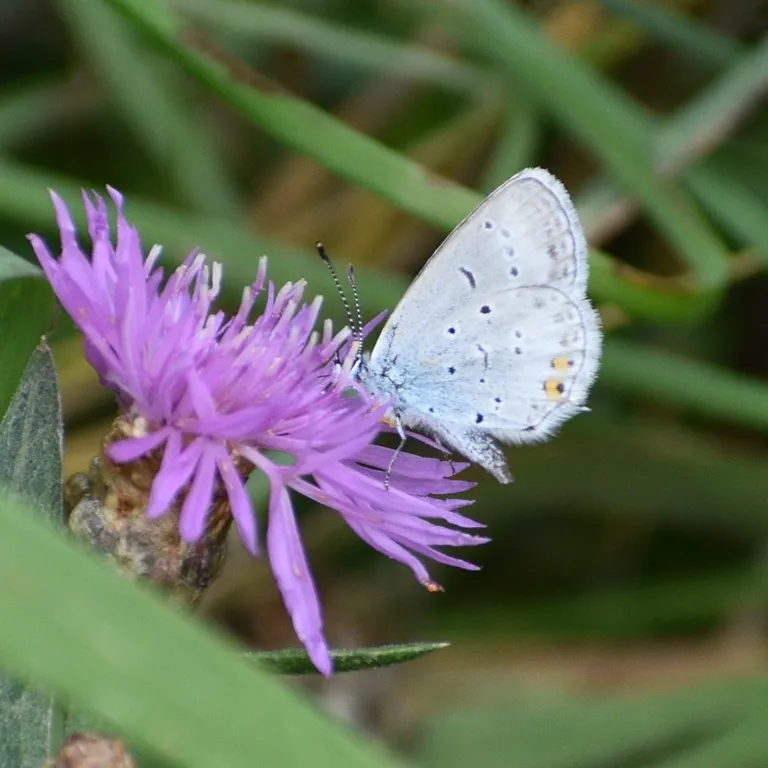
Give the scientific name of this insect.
Cupido argiades (also Elkalyce argiades)
